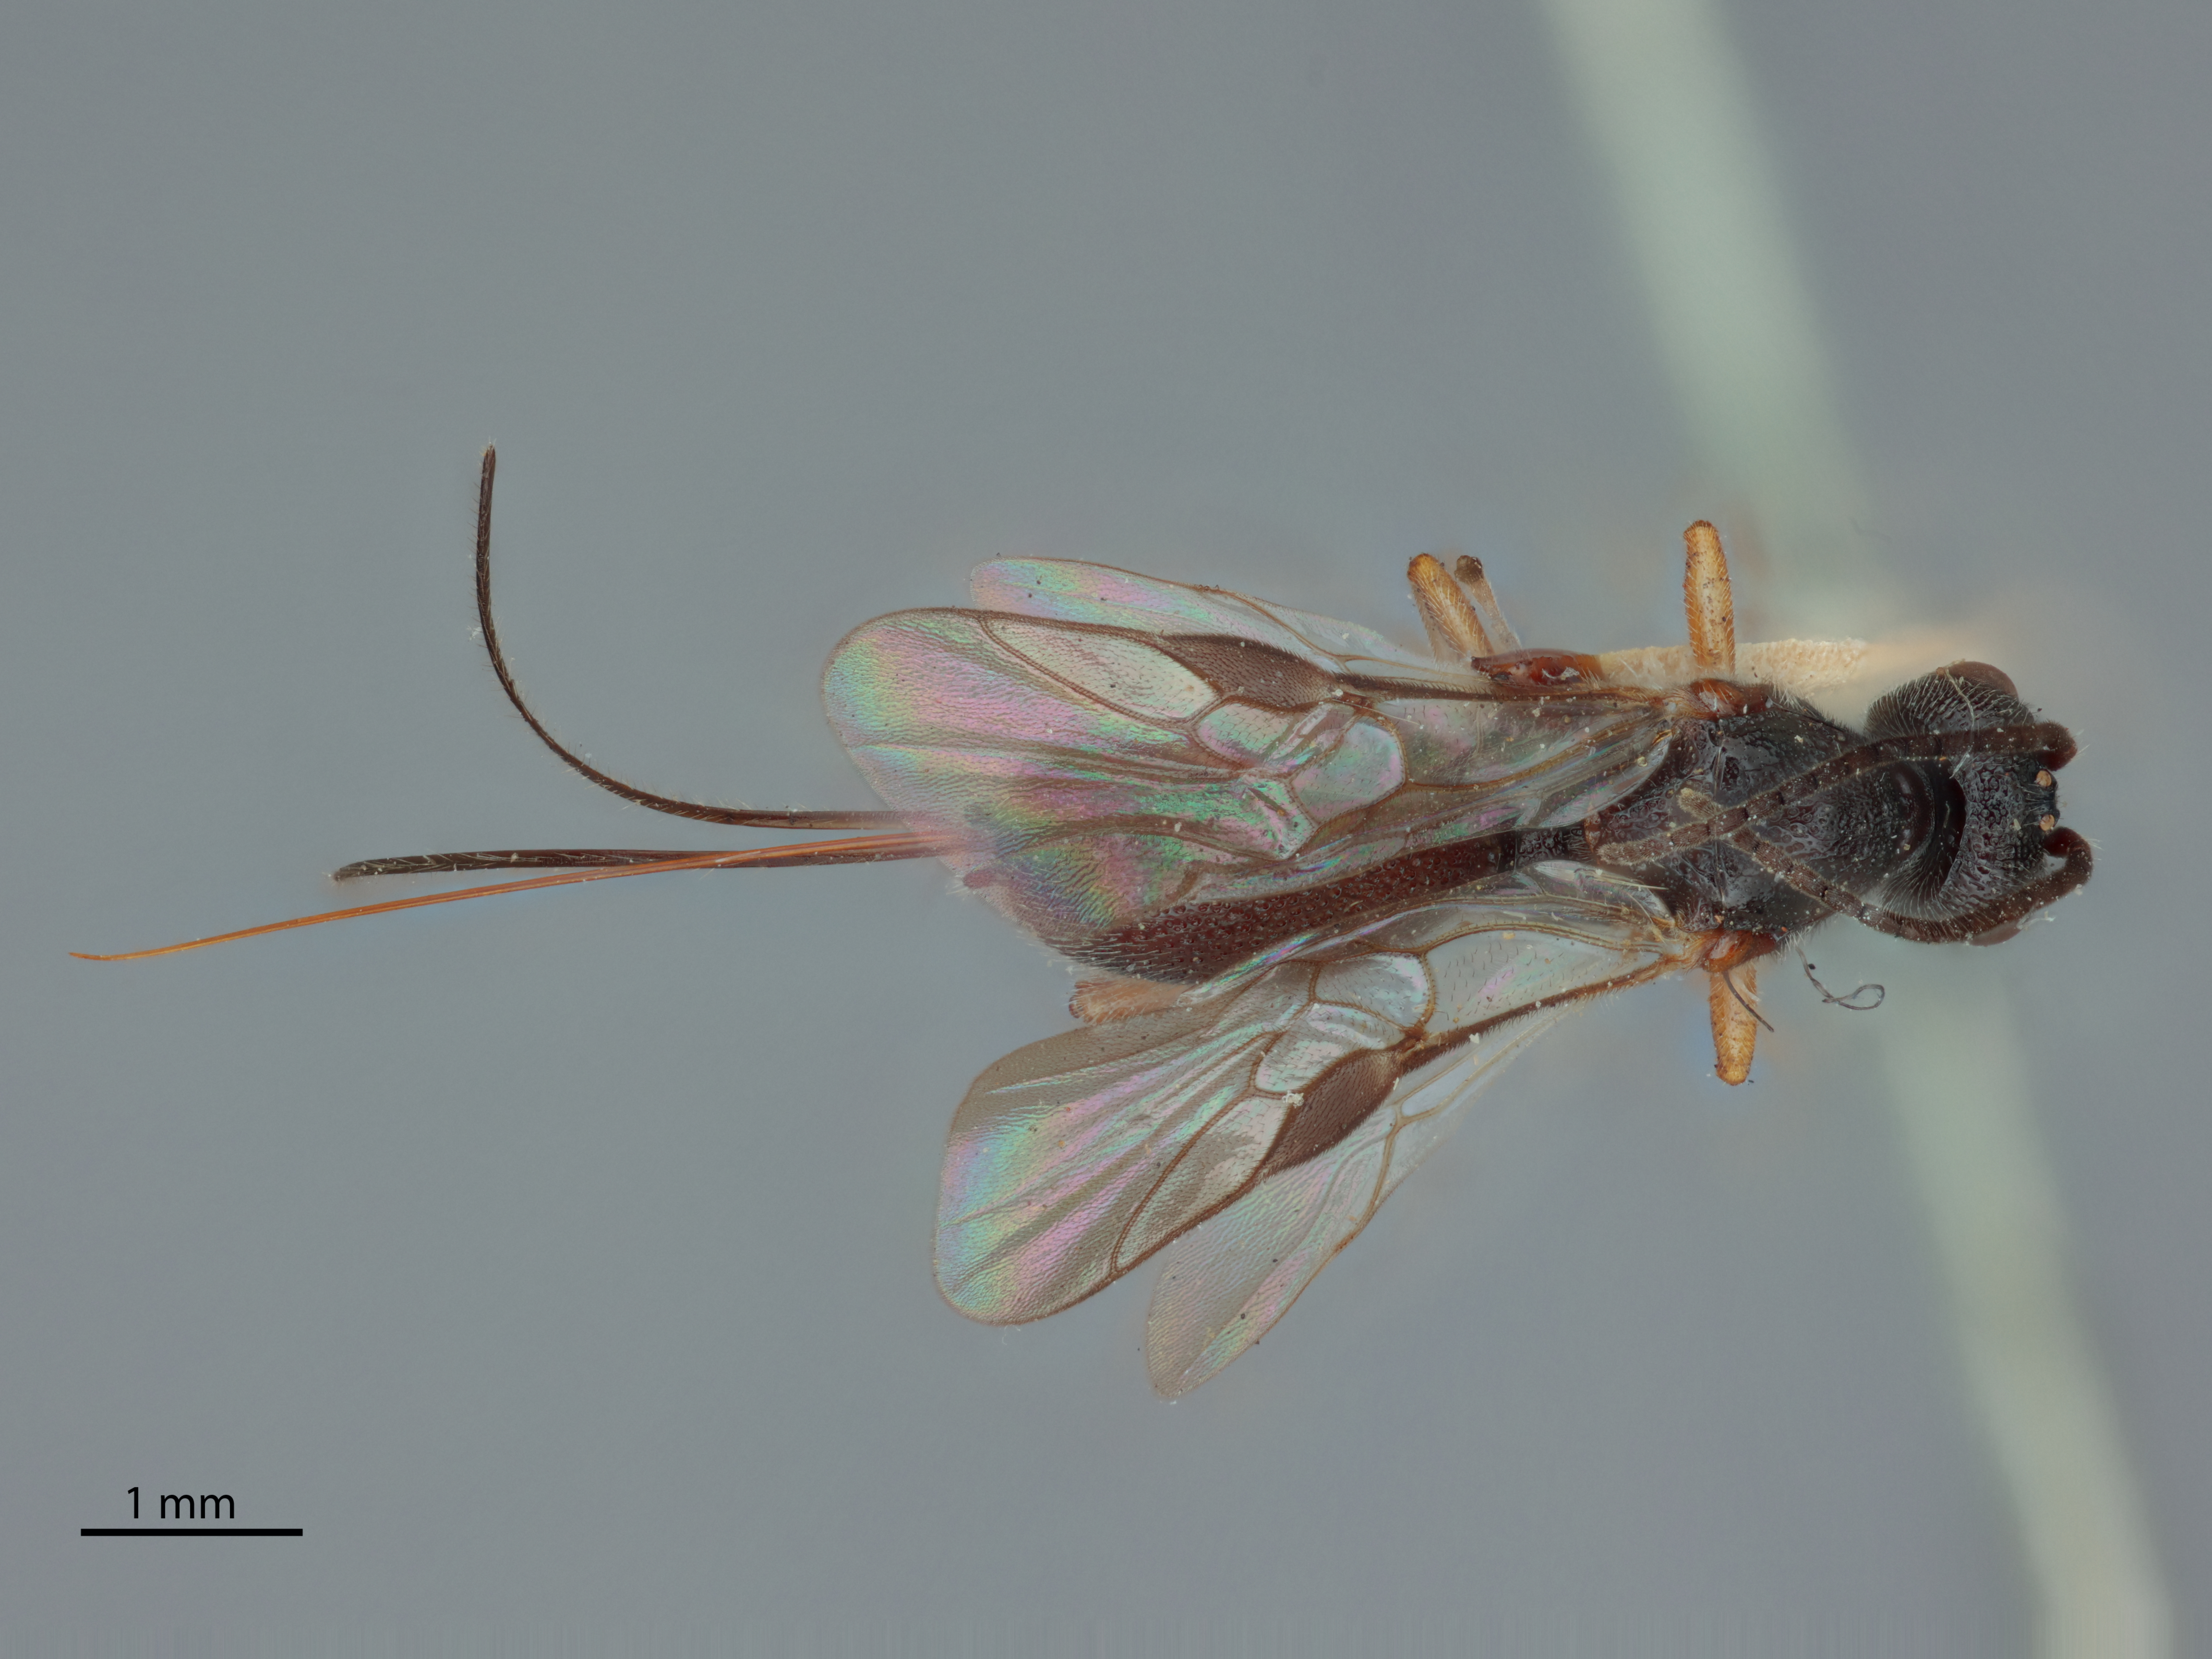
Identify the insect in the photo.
Urosigalphus rufus
